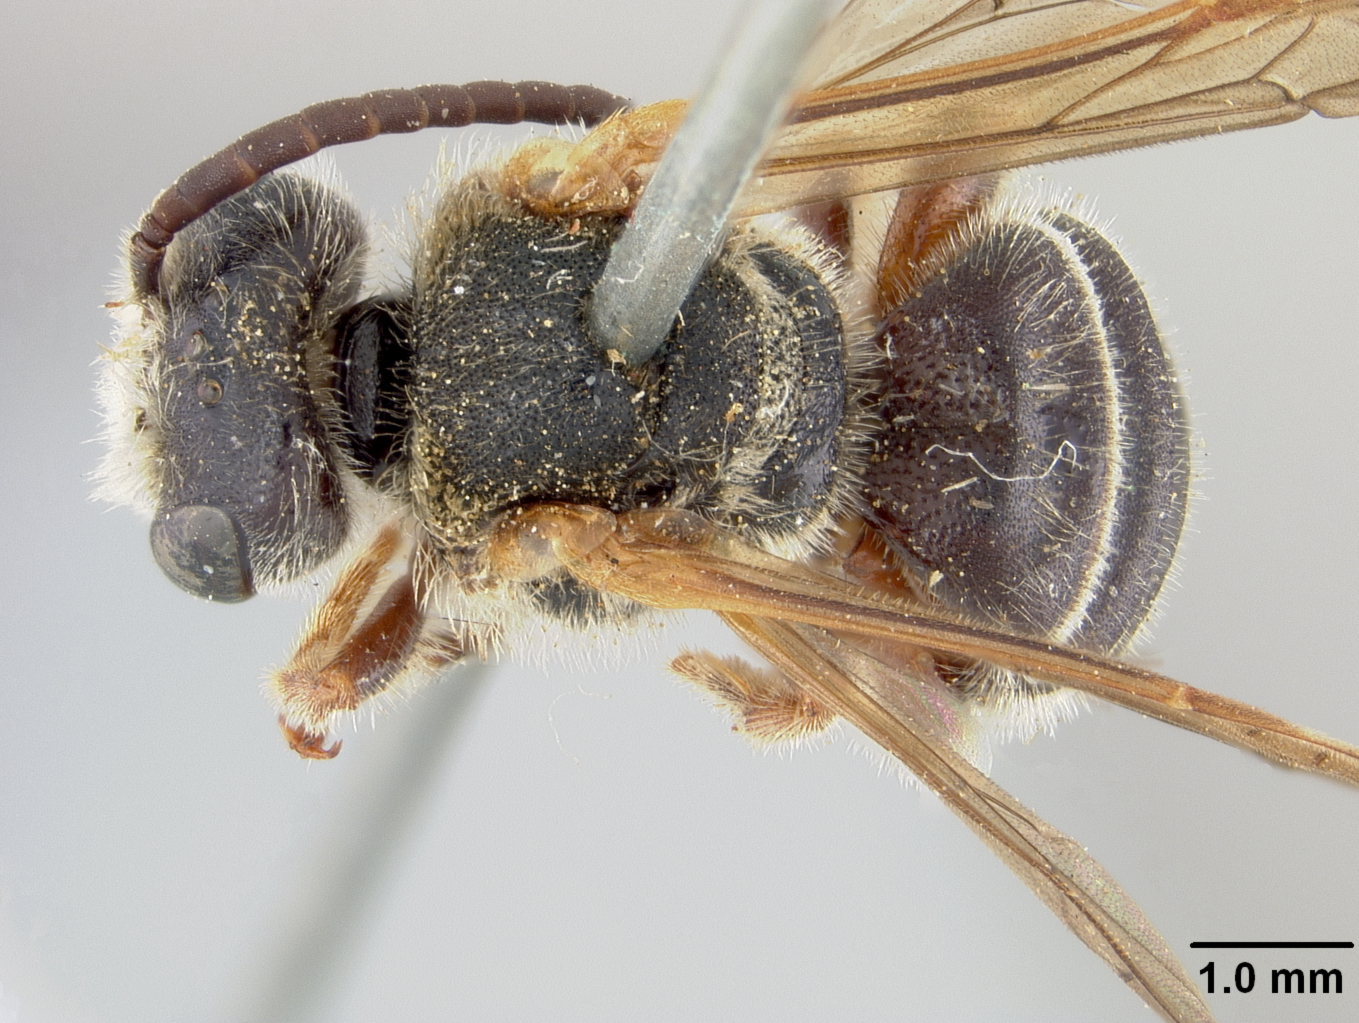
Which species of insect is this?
Nomia bakeri
